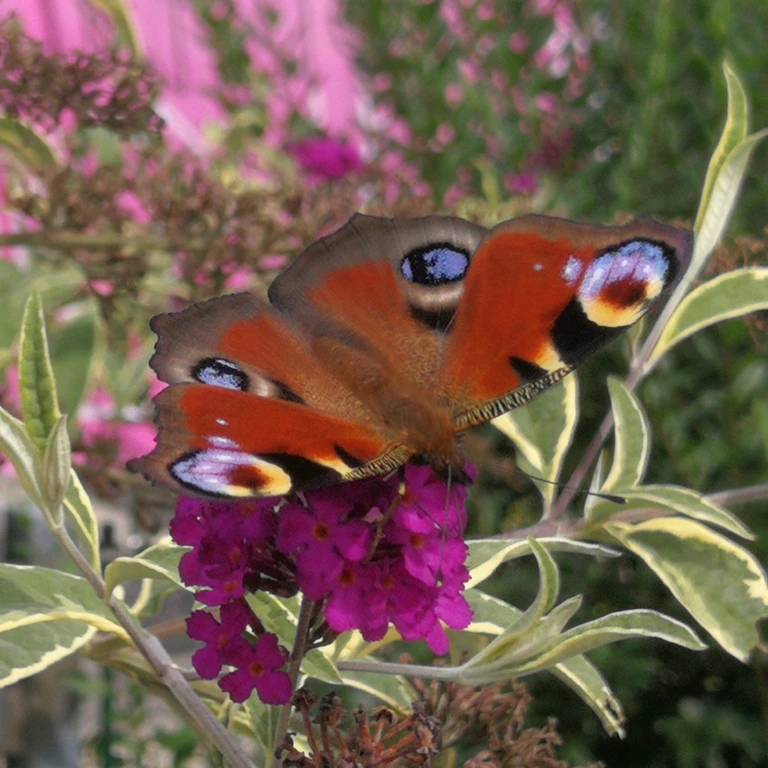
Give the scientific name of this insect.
Aglais io
